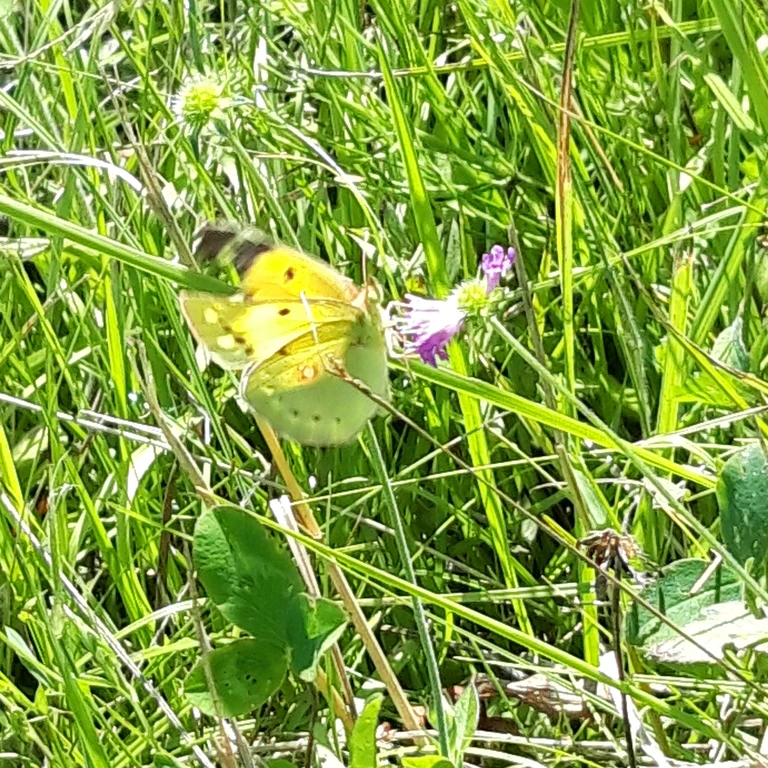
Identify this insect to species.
Colias croceus
